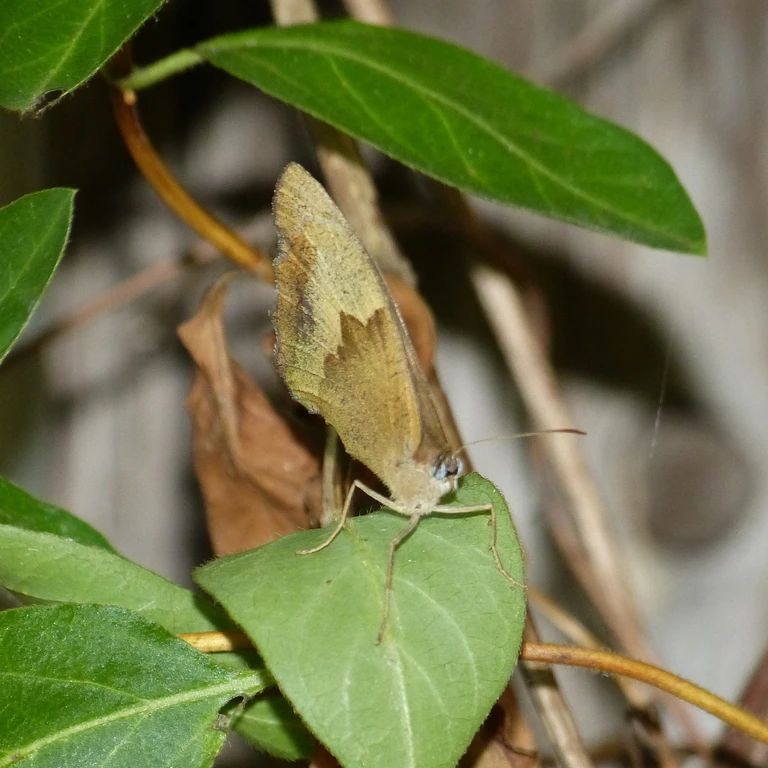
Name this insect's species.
Maniola jurtina
